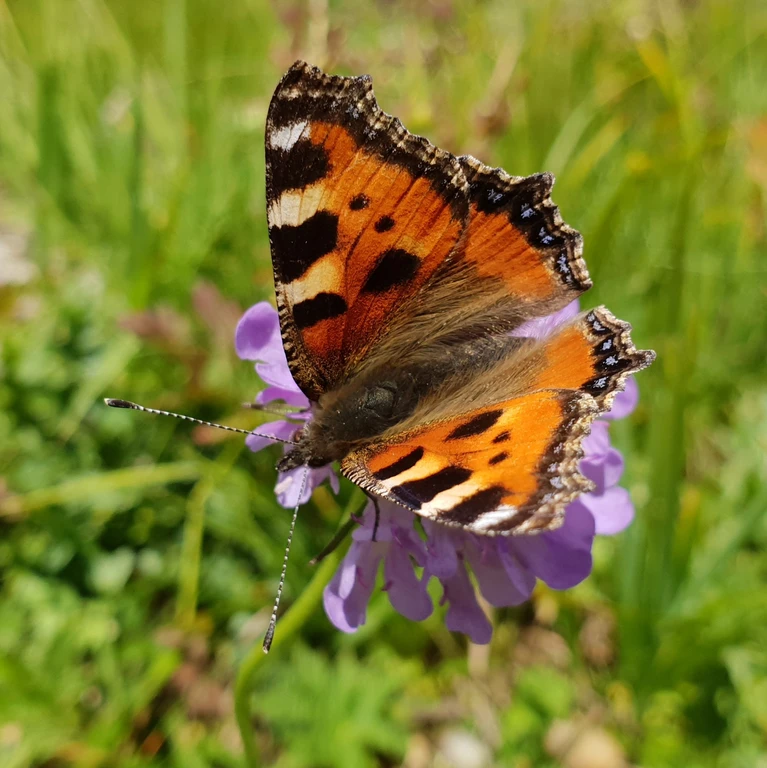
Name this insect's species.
Aglais urticae
